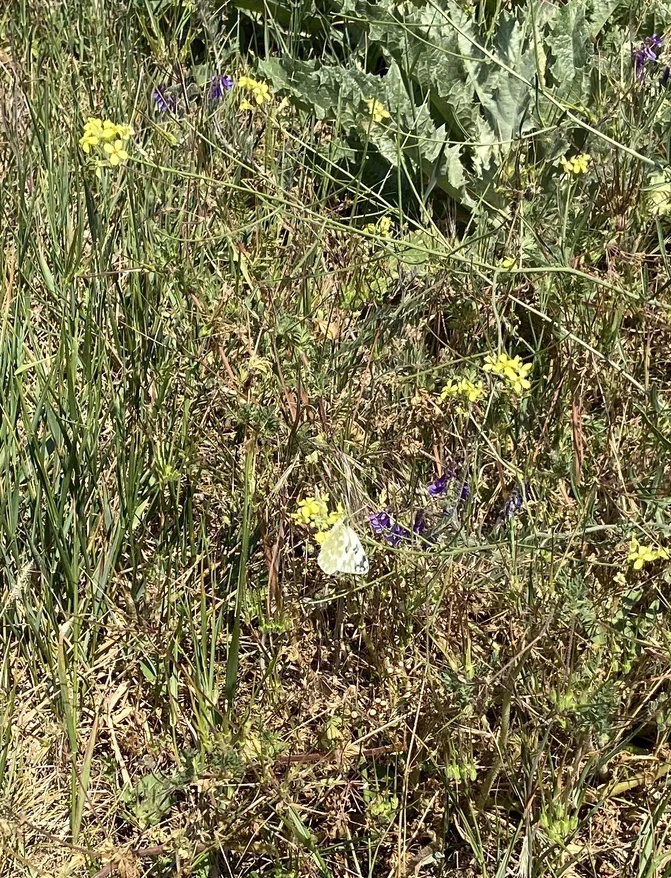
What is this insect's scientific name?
Pontia edusa
